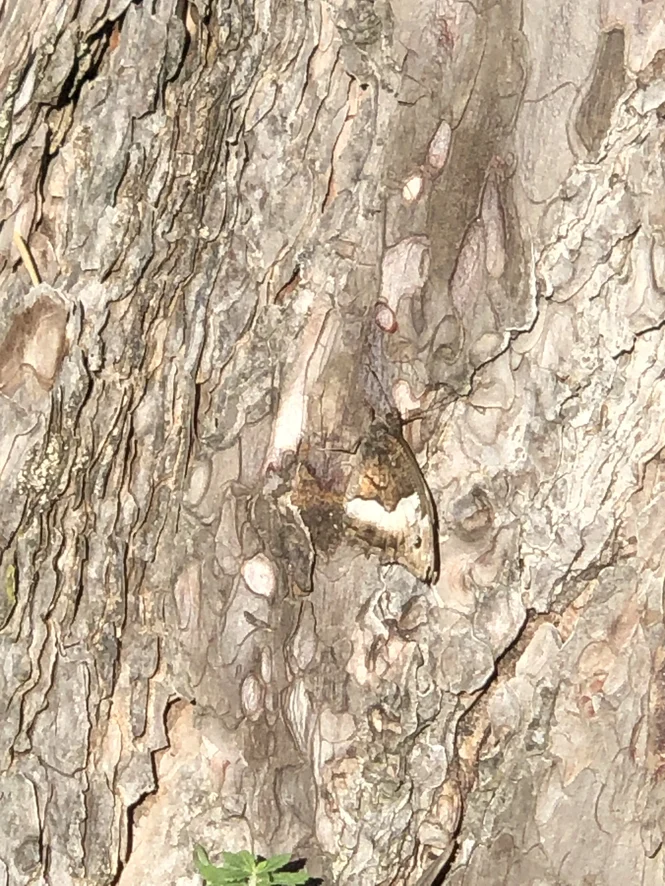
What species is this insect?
Hipparchia alcyone
